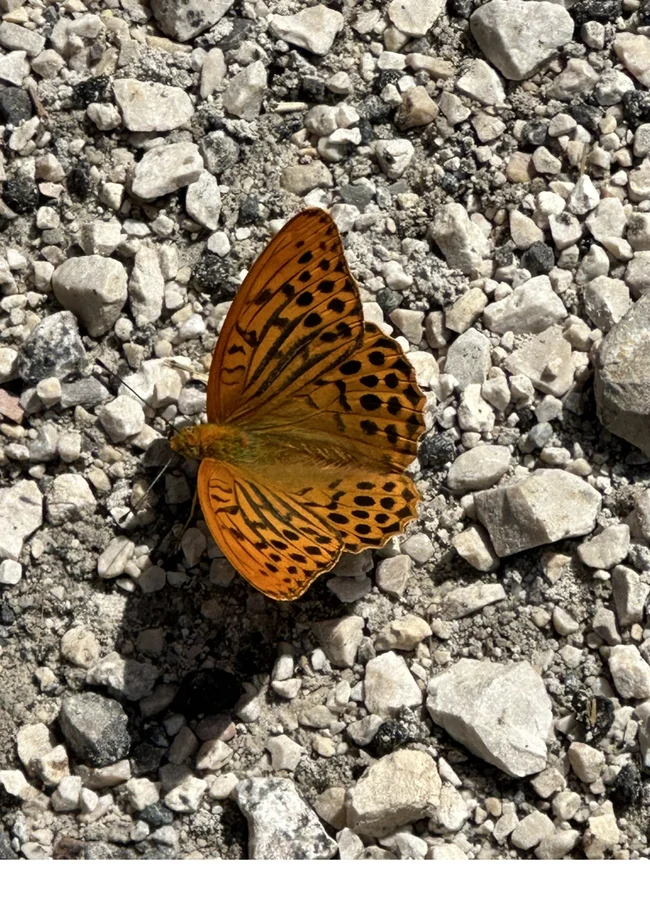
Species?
Argynnis paphia
